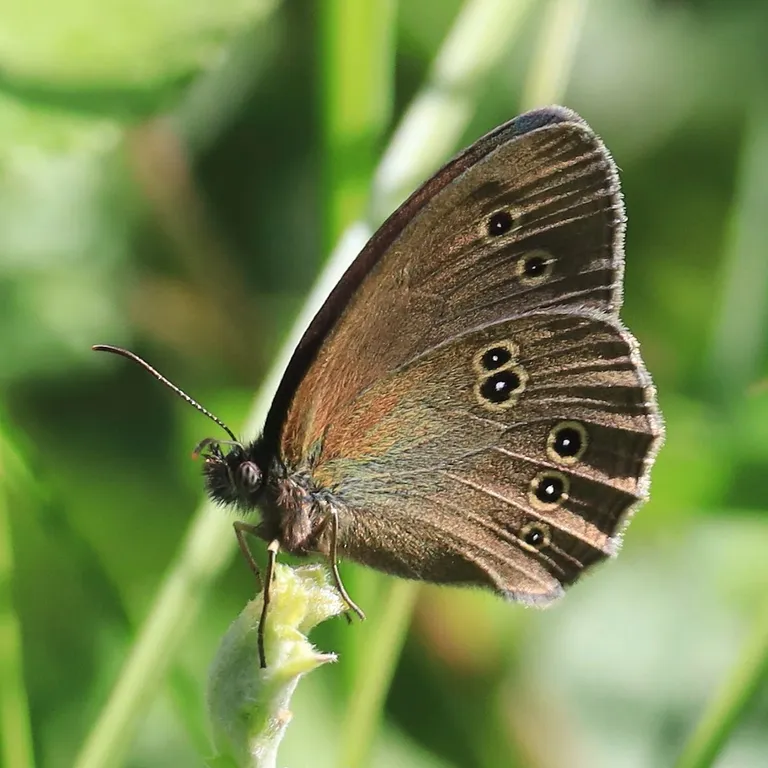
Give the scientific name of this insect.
Aphantopus hyperantus
